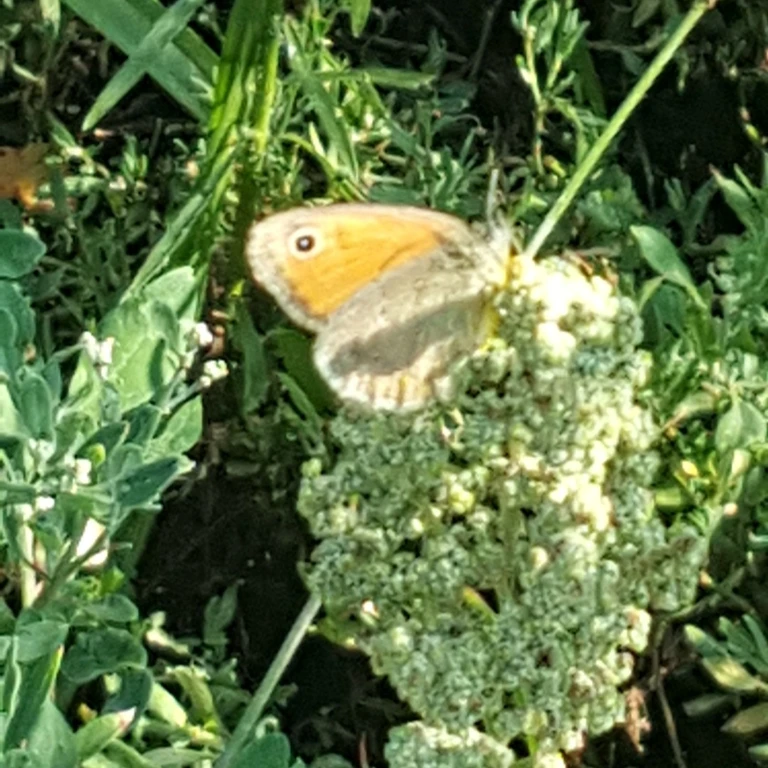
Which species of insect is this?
Coenonympha pamphilus
